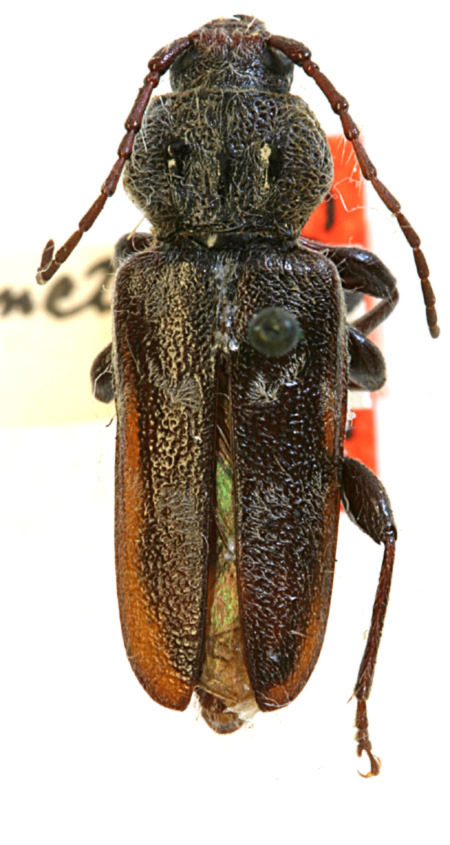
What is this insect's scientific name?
Hylotrupes puncticollis (also Hylotrupes bajulus)
